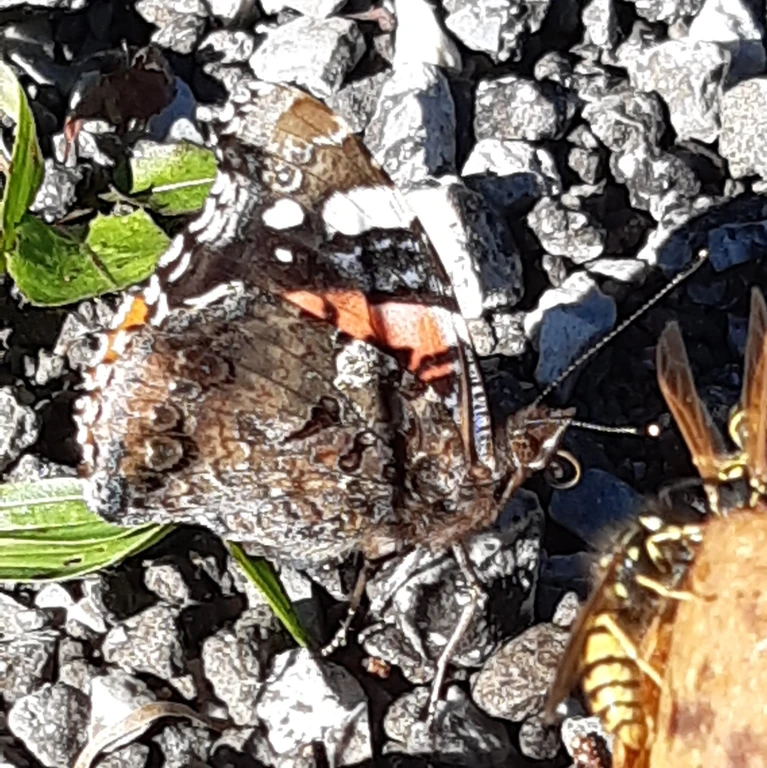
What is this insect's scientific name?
Vanessa atalanta
